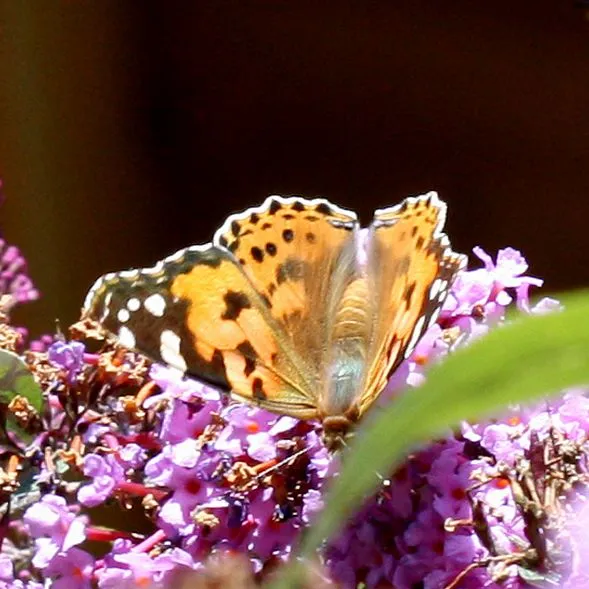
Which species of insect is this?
Vanessa cardui
